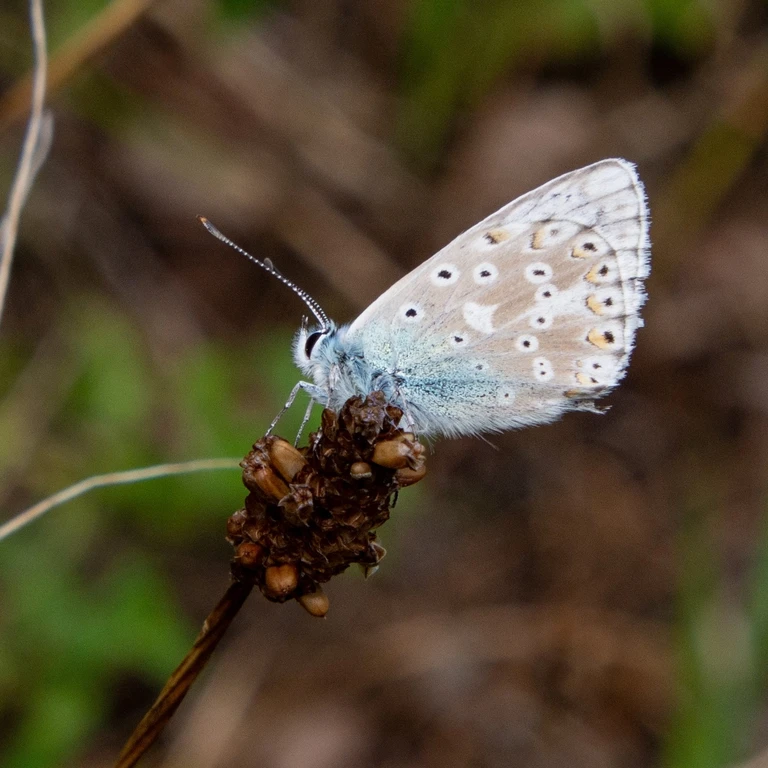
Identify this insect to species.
Lysandra coridon
